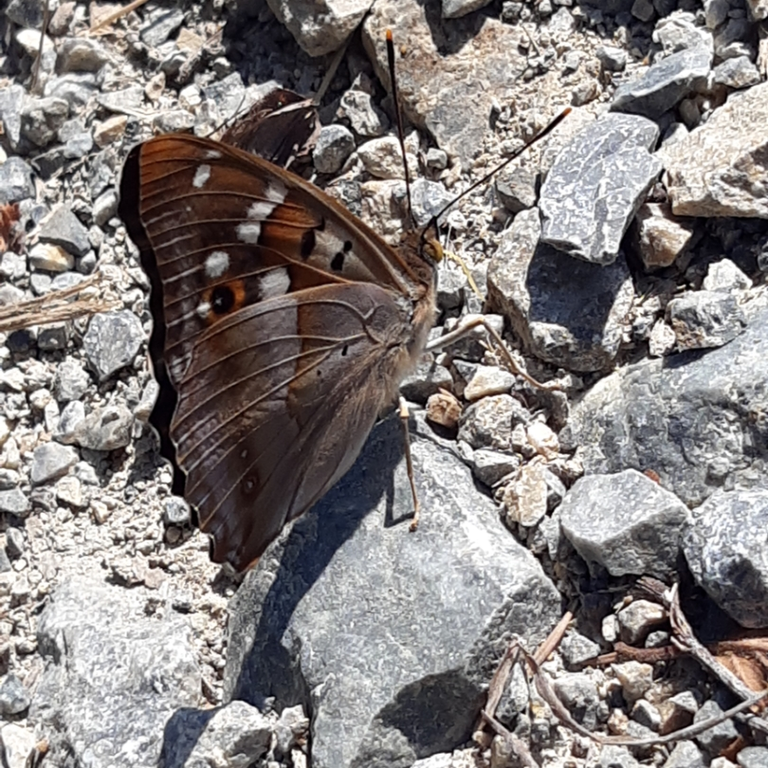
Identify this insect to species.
Apatura ilia
